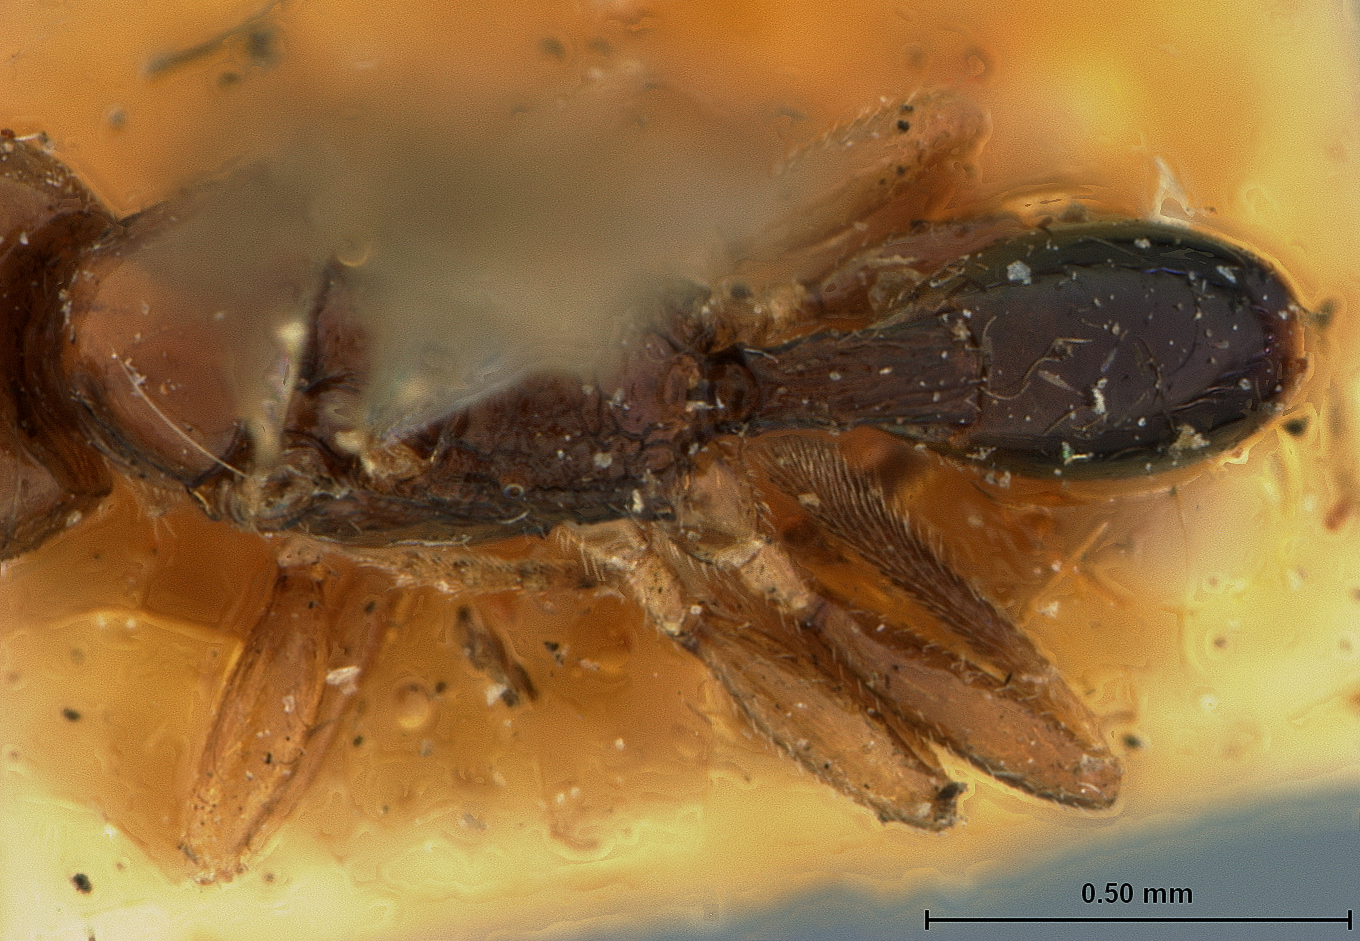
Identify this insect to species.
Euphorus maculipennis
